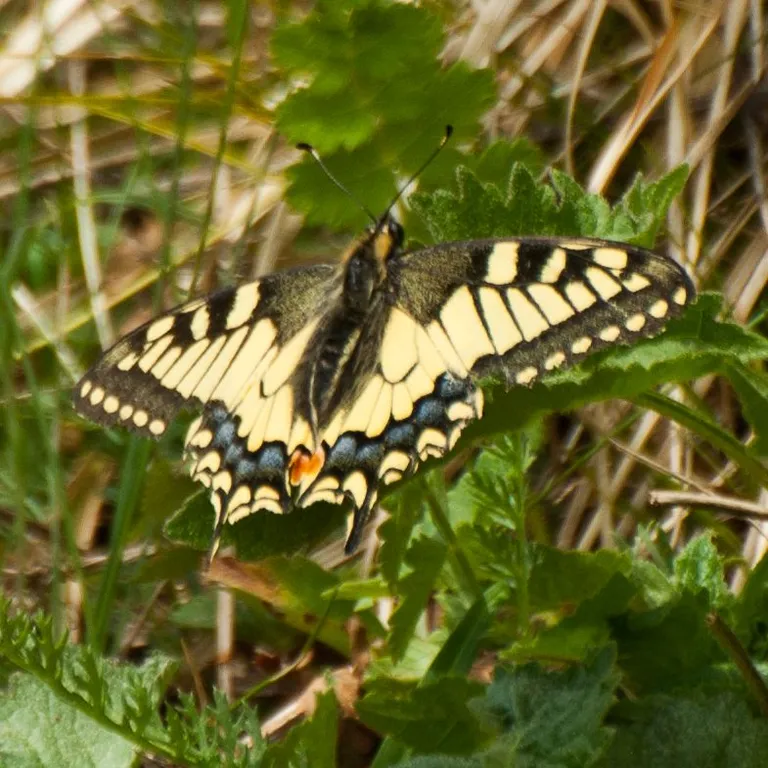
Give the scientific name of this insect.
Papilio machaon
